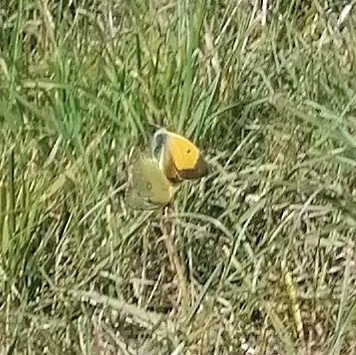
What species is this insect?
Colias croceus
